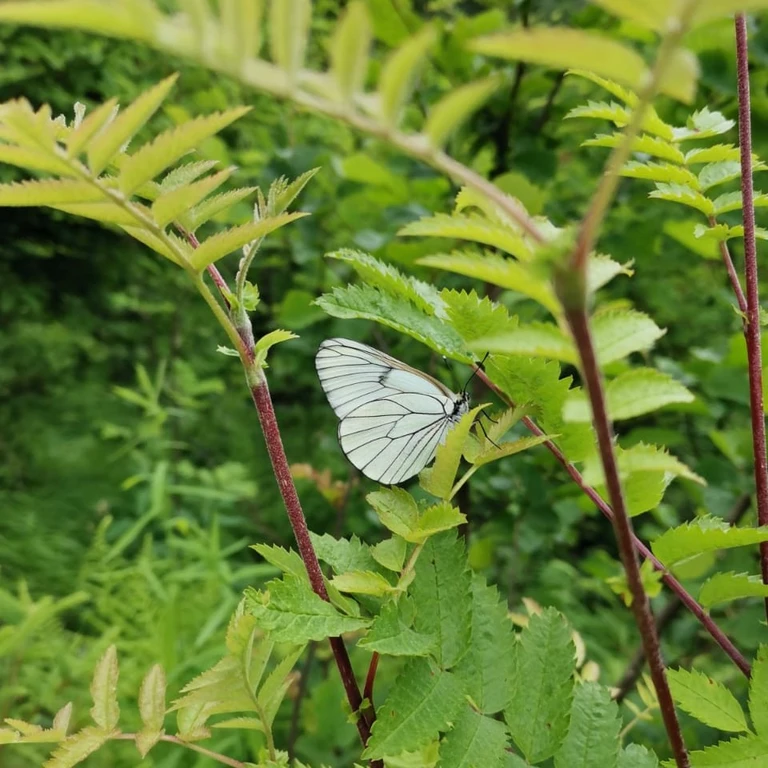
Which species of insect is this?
Aporia crataegi
